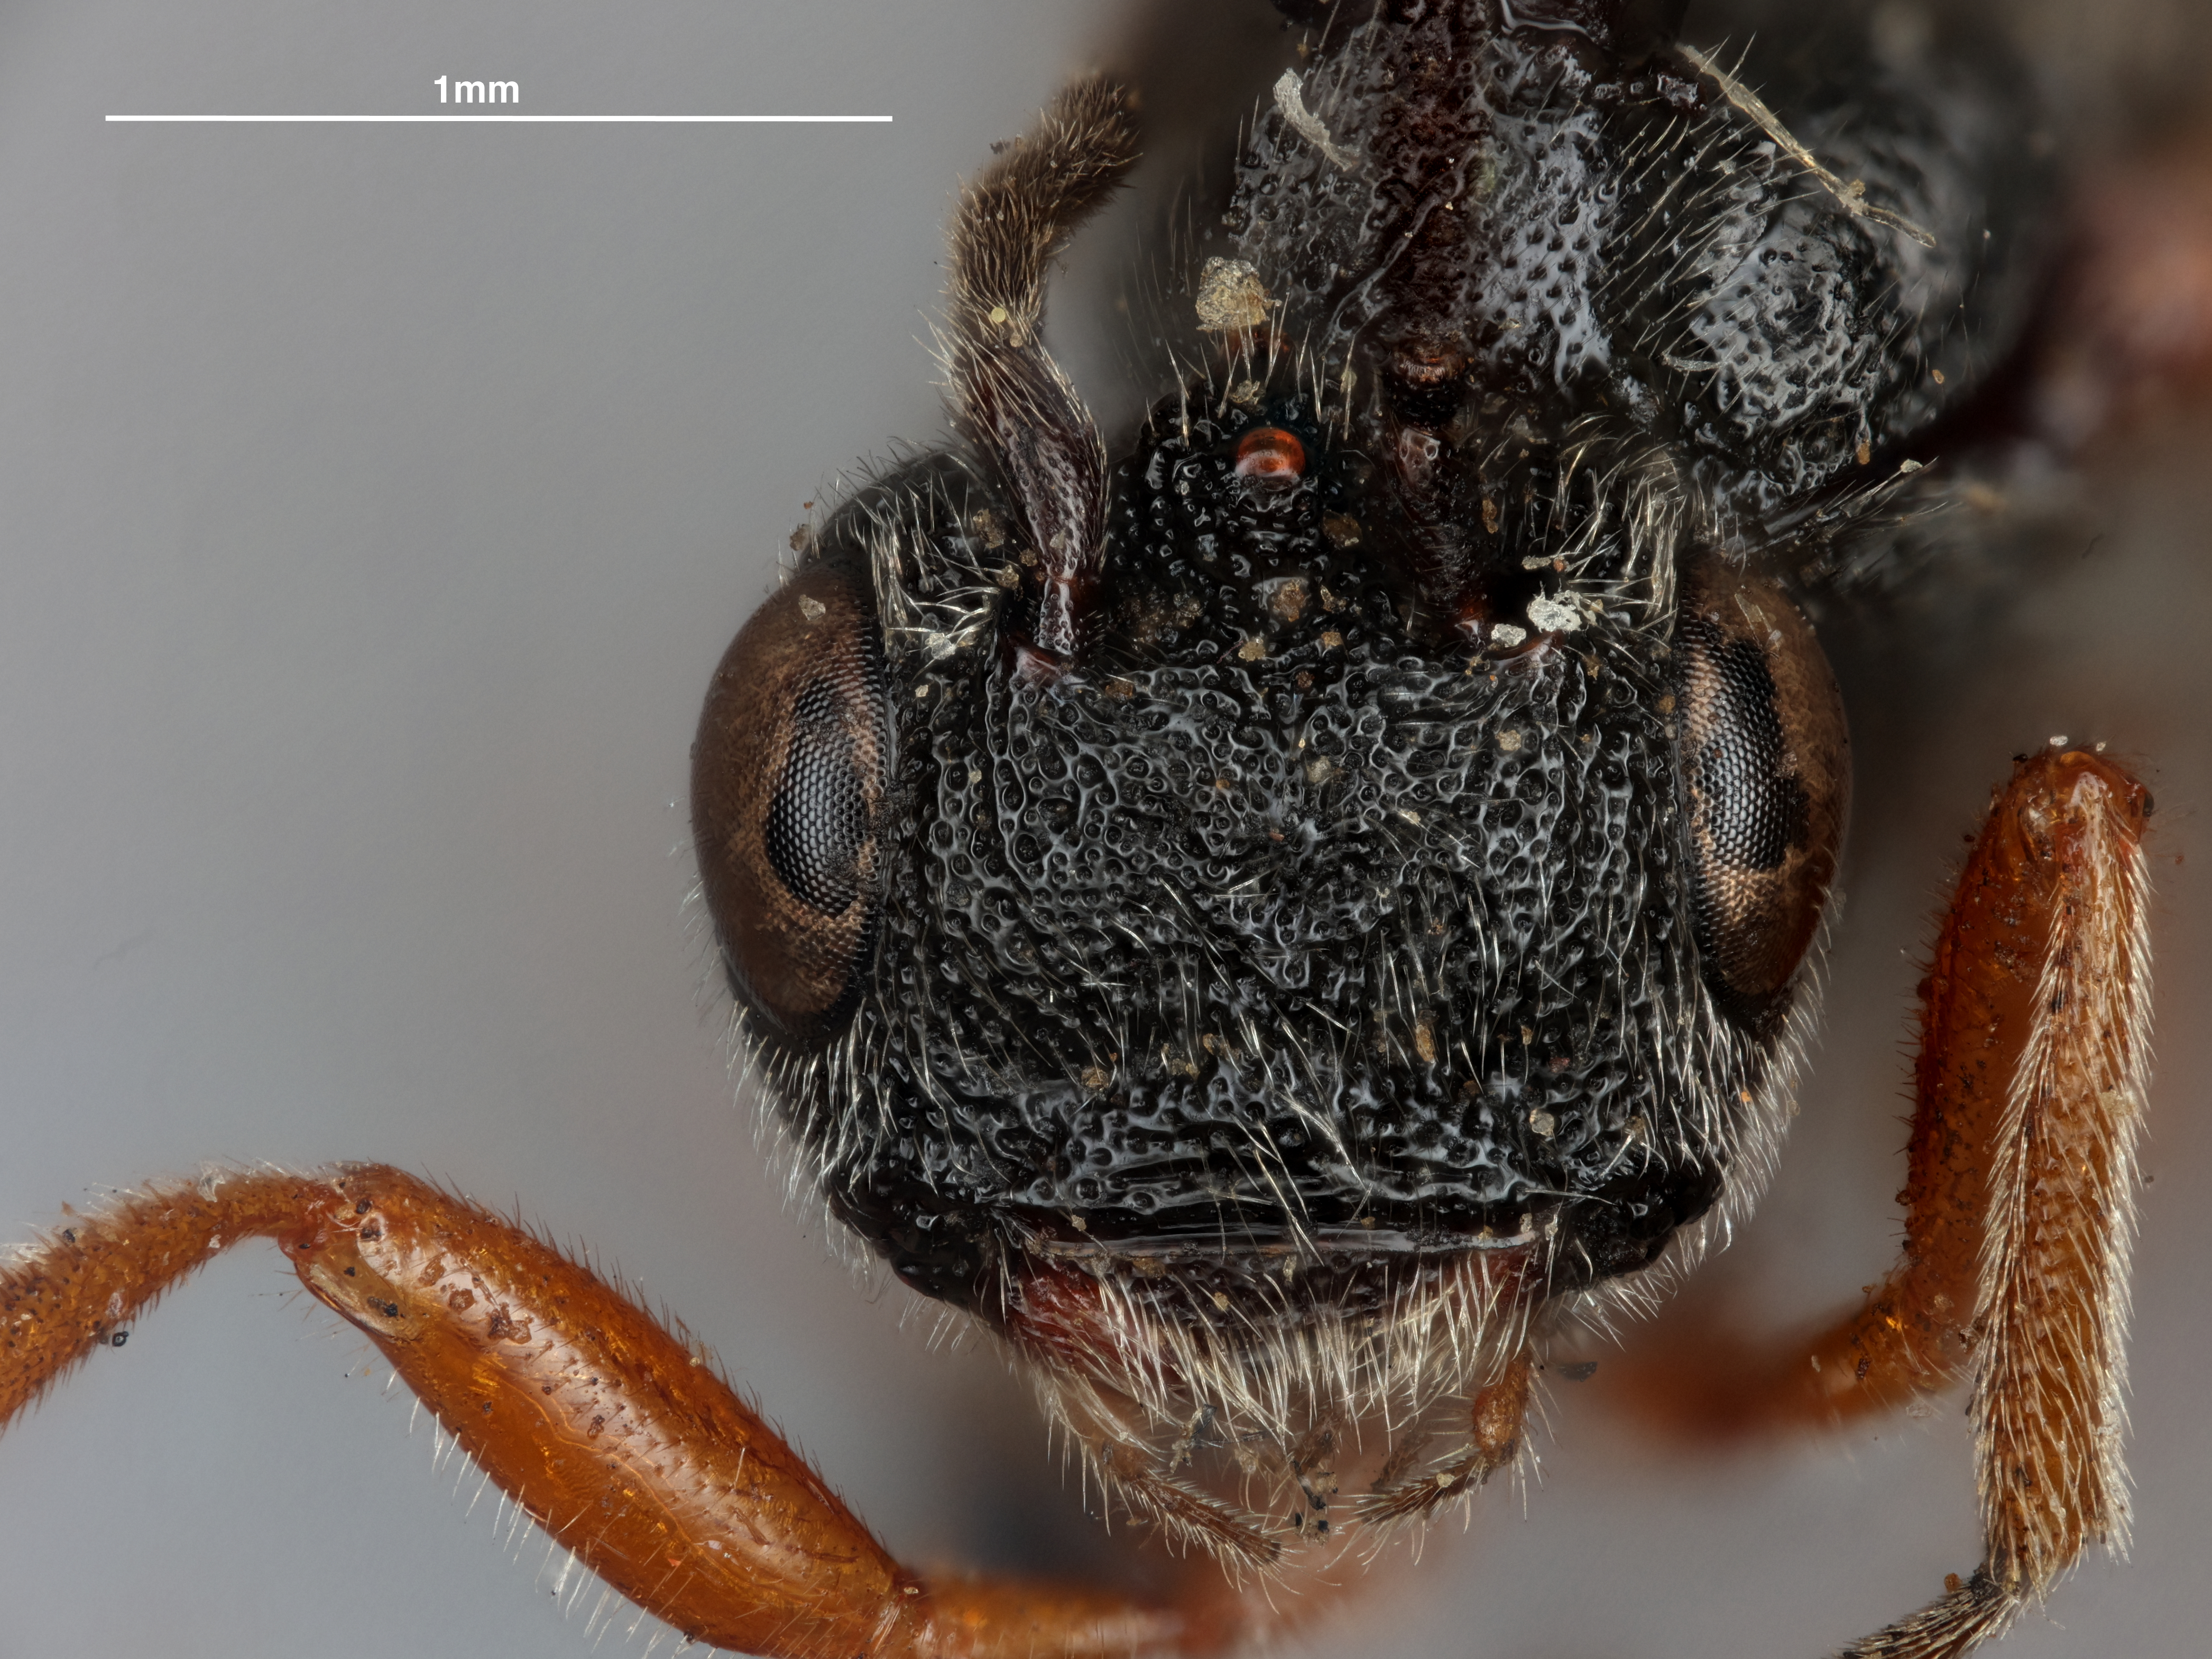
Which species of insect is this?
Urosigalphus barberi
